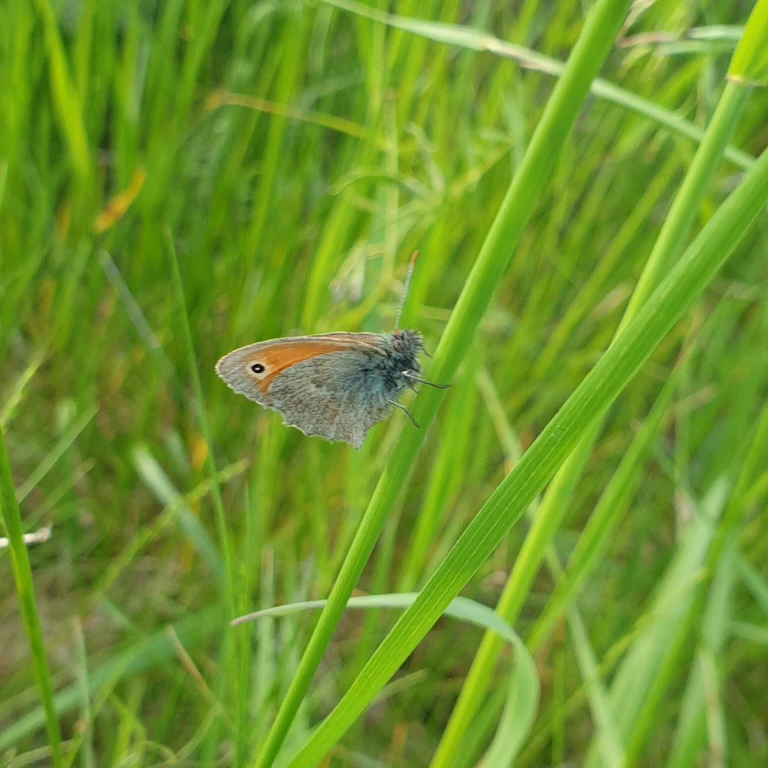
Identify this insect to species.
Coenonympha pamphilus
